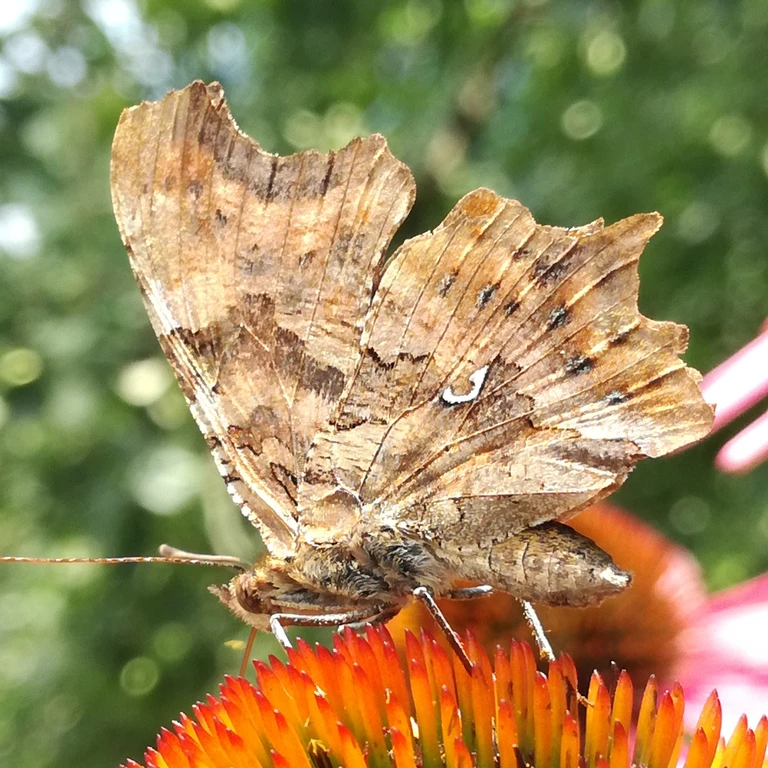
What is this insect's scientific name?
Polygonia c-album
